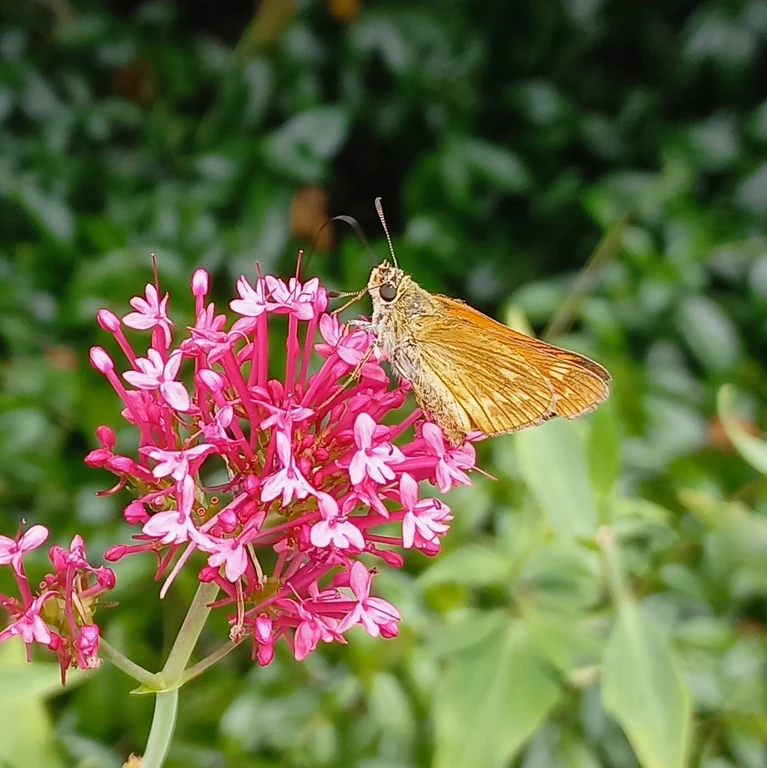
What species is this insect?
Ochlodes sylvanus (also Ochlodes venata)
